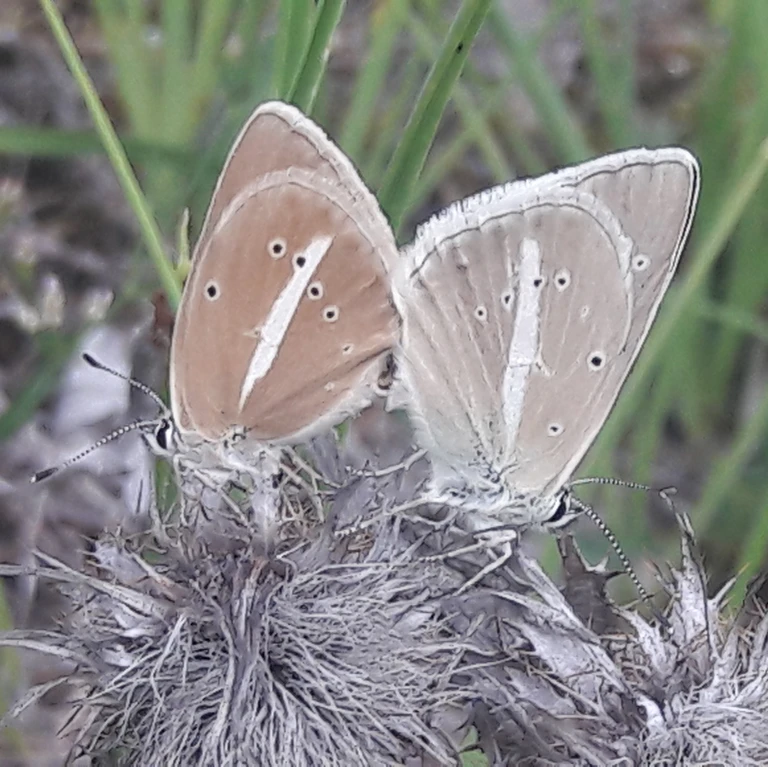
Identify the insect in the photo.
Polyommatus damon (also Agrodiaetus damon)
